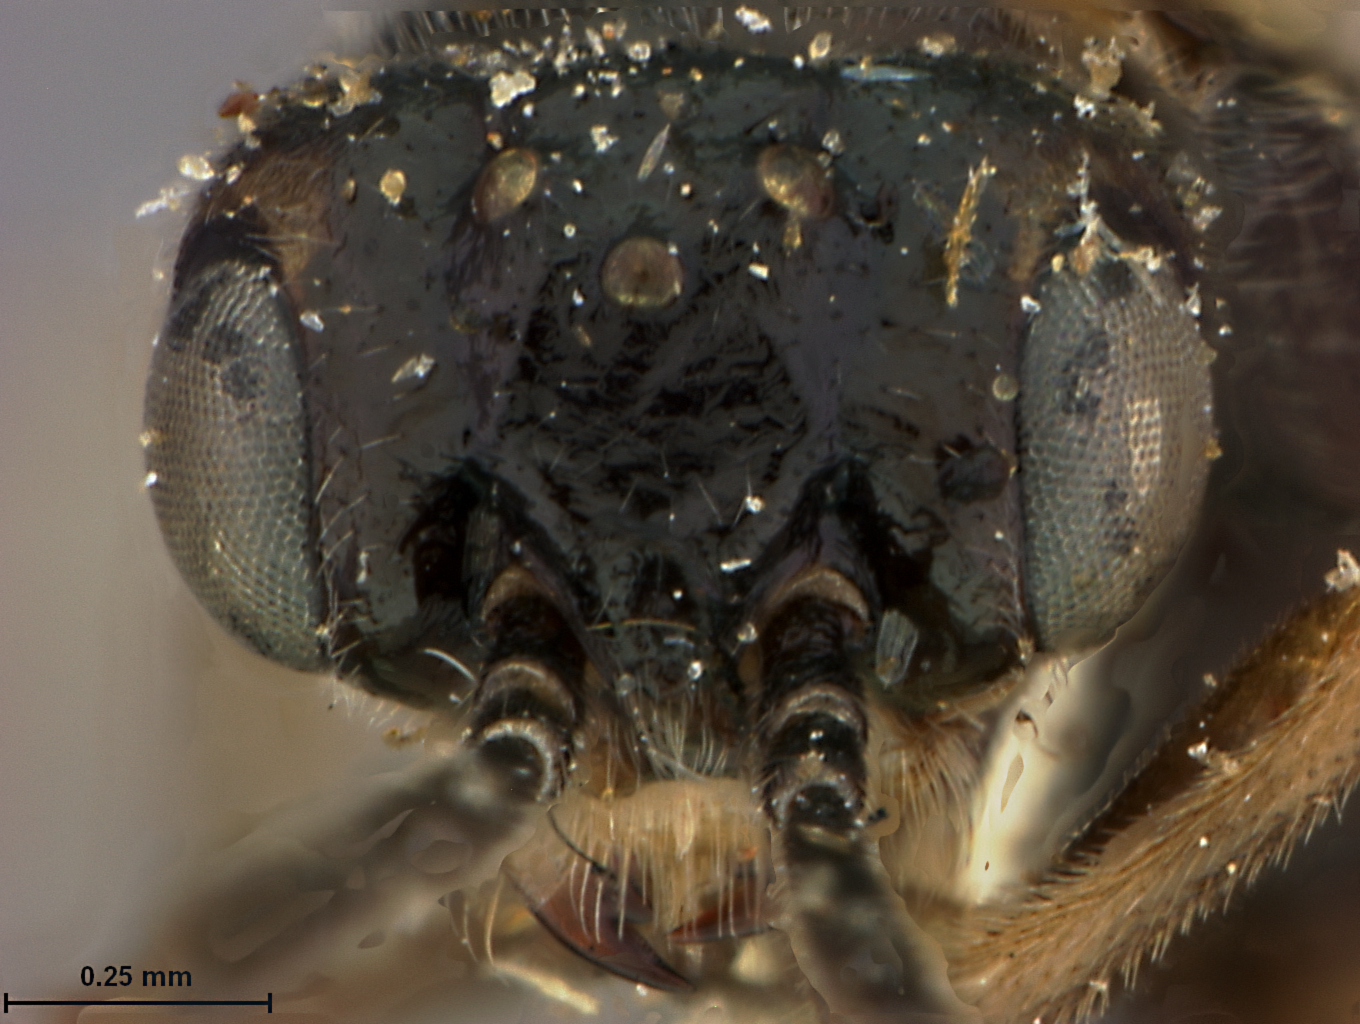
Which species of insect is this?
Euura insularis
